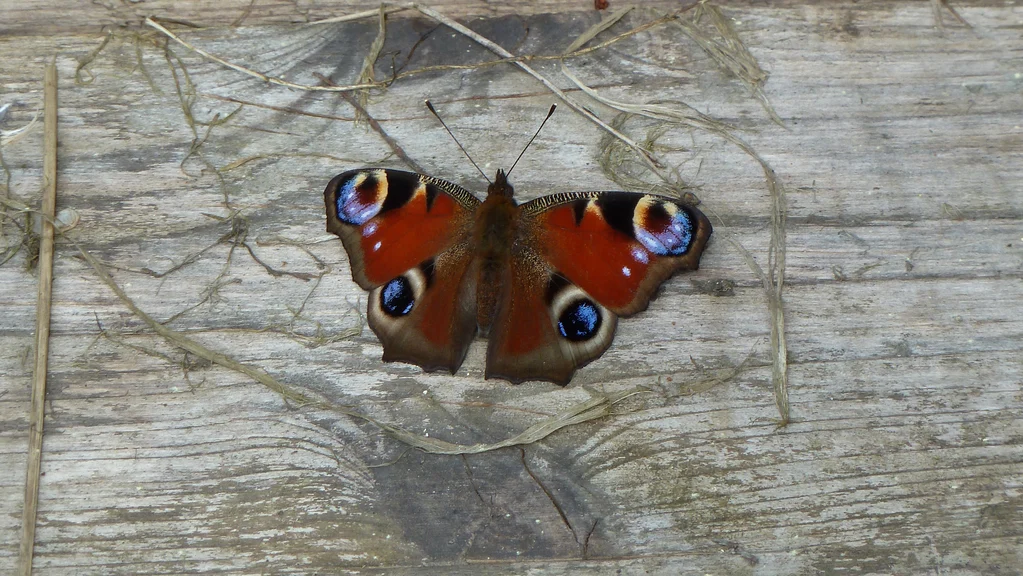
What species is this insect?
Aglais io
